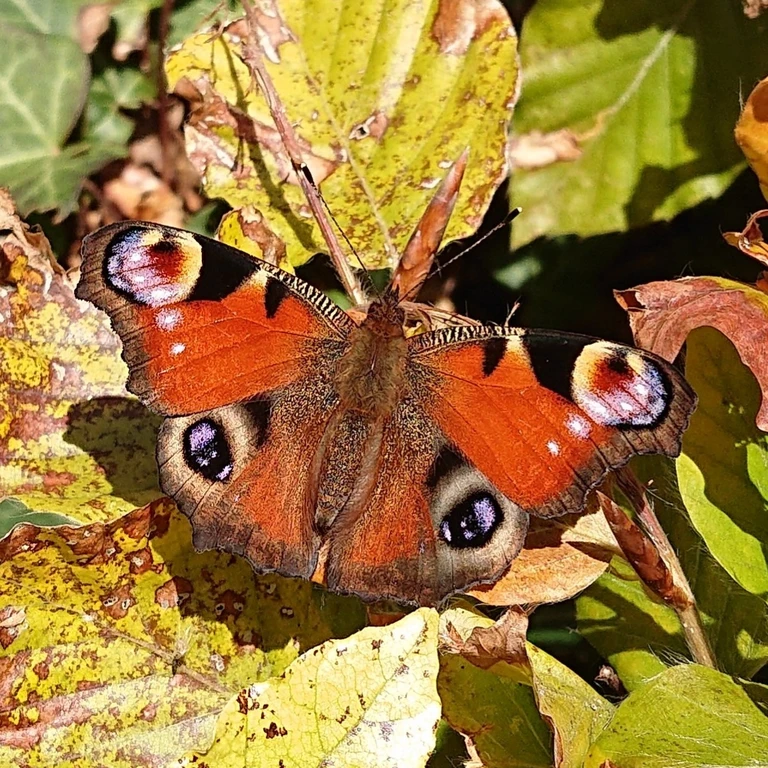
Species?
Aglais io
